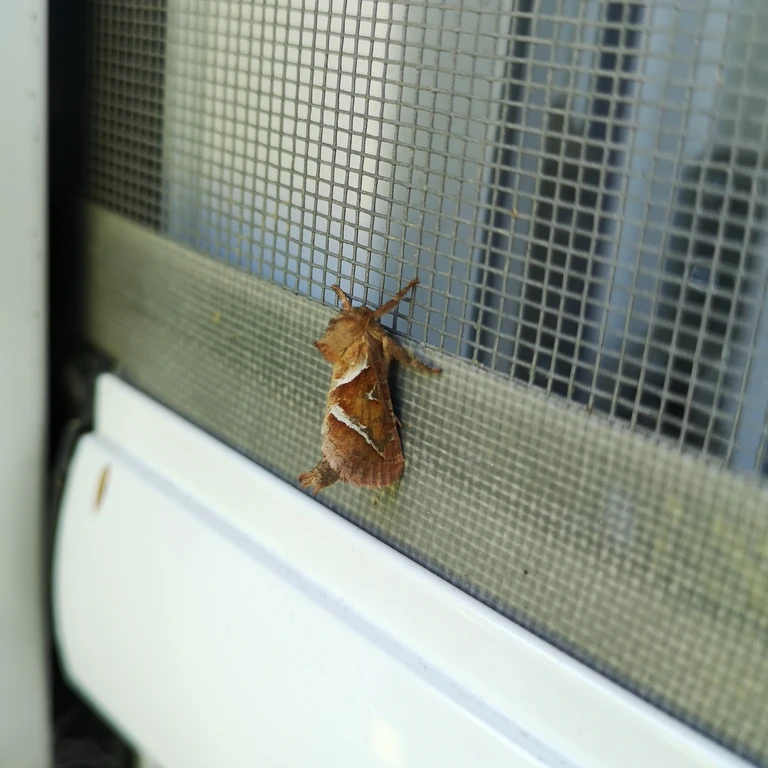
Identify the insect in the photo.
Triodia sylvina
